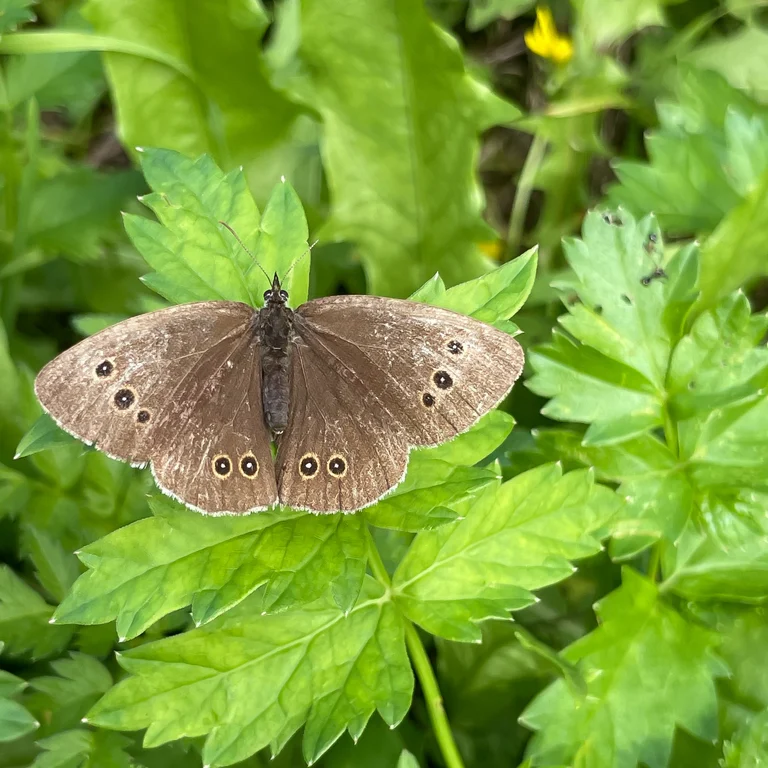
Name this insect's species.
Aphantopus hyperantus
